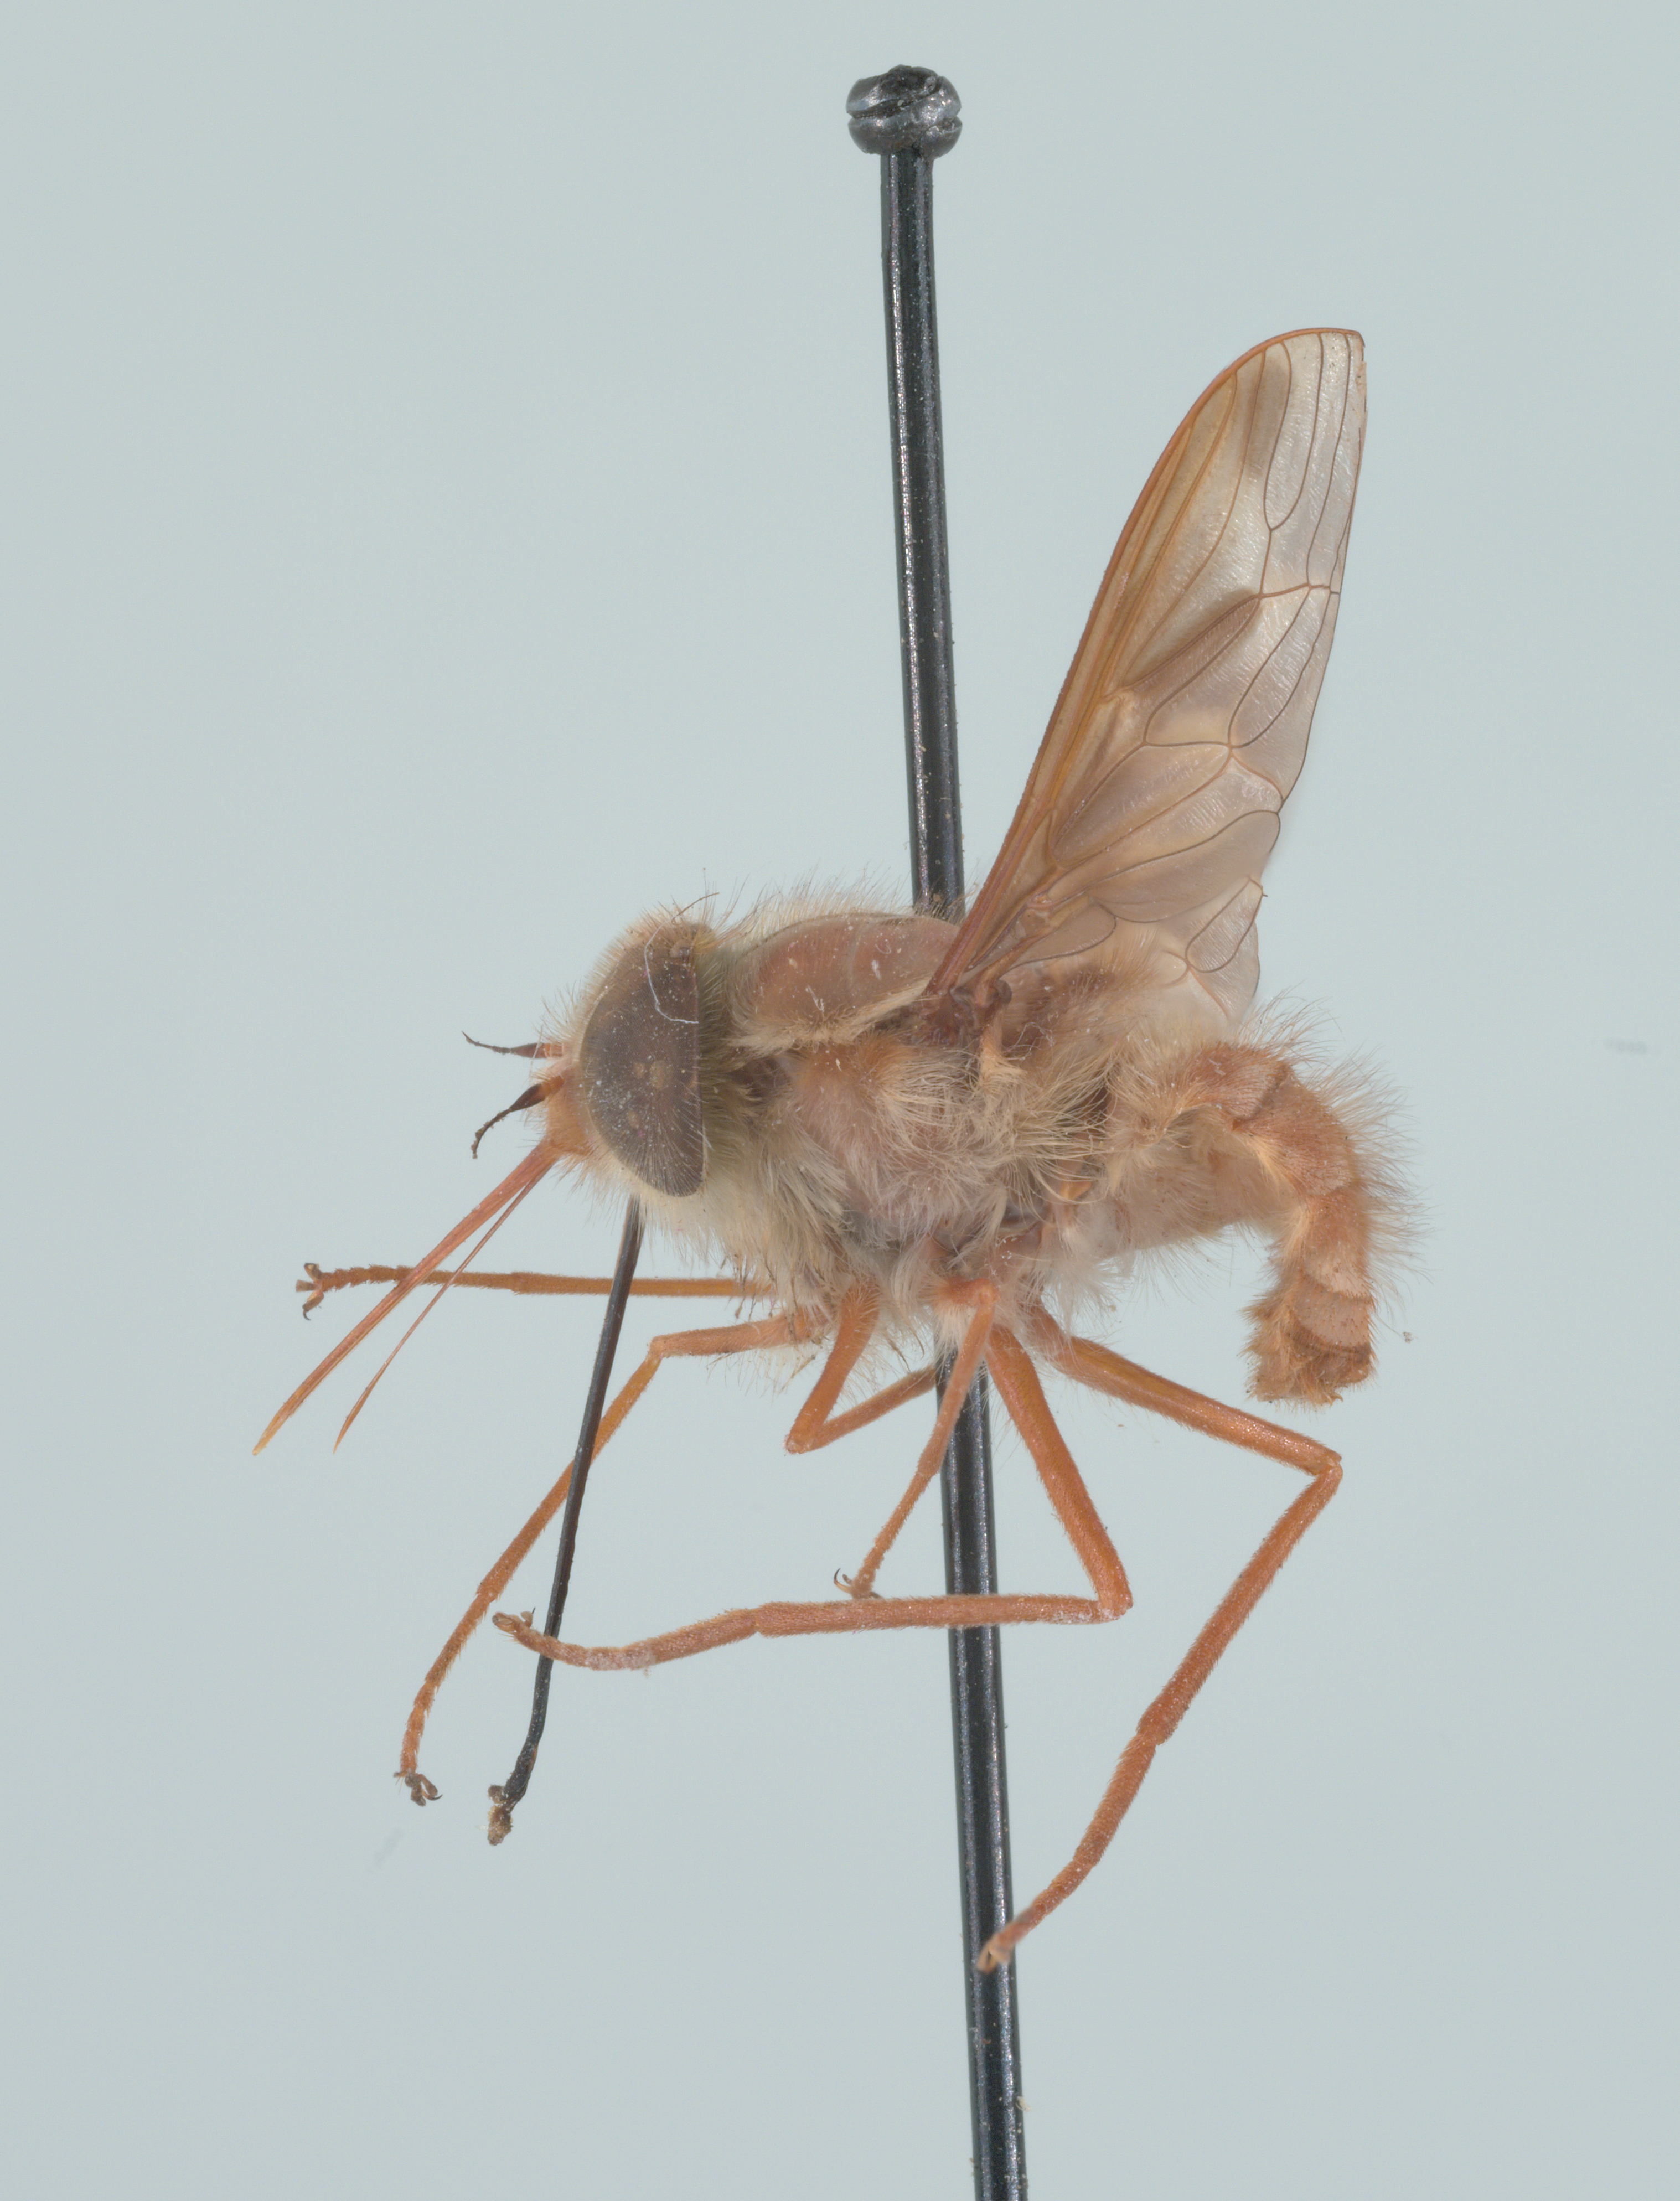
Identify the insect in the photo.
Hirmoneura nubipennis (also Trichophthalma nubipennis)
